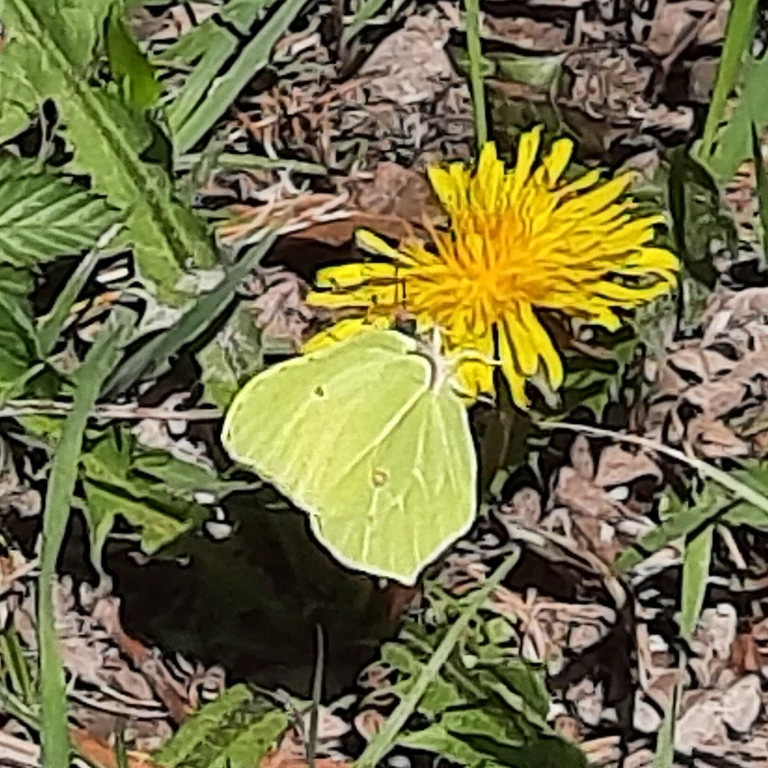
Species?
Gonepteryx rhamni
